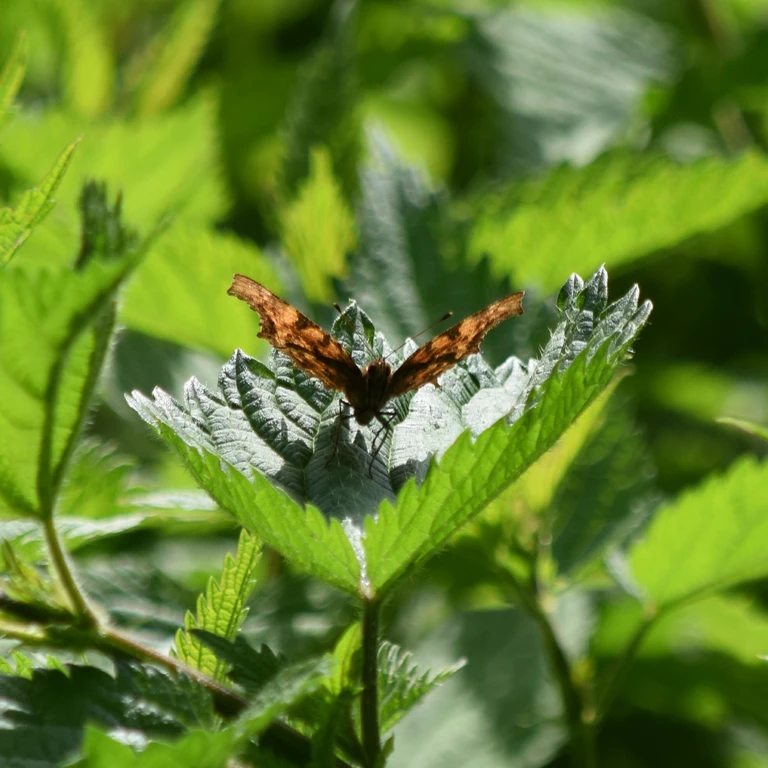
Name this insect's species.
Polygonia c-album
